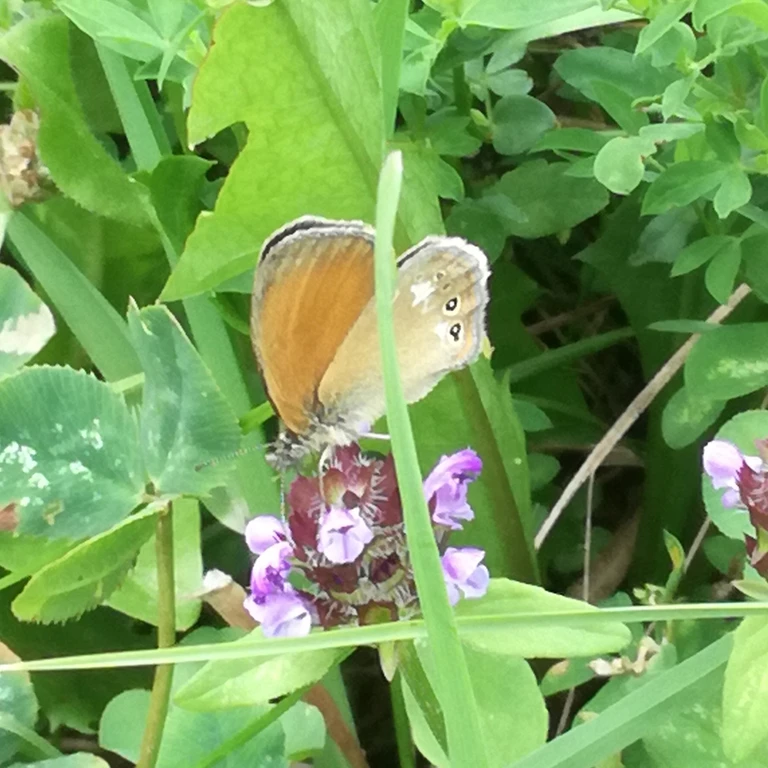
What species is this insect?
Coenonympha glycerion (also Coenonympha iphis)
